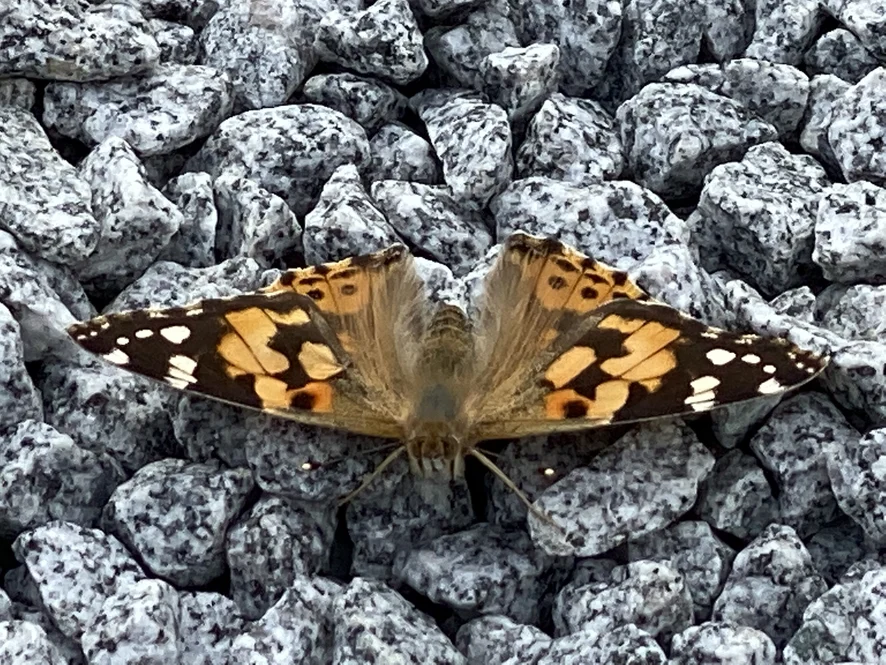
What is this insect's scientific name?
Vanessa cardui
